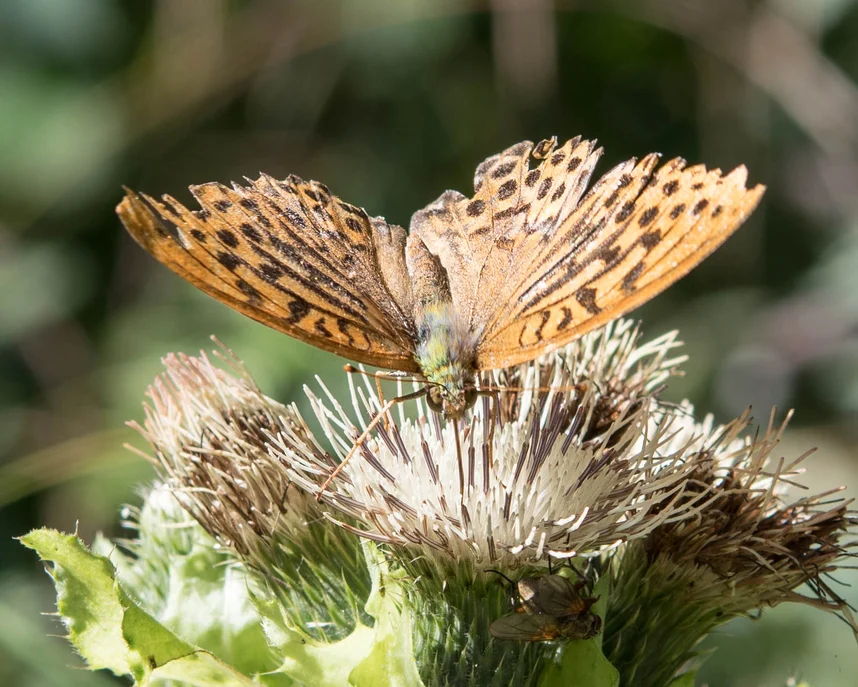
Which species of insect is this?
Argynnis paphia
